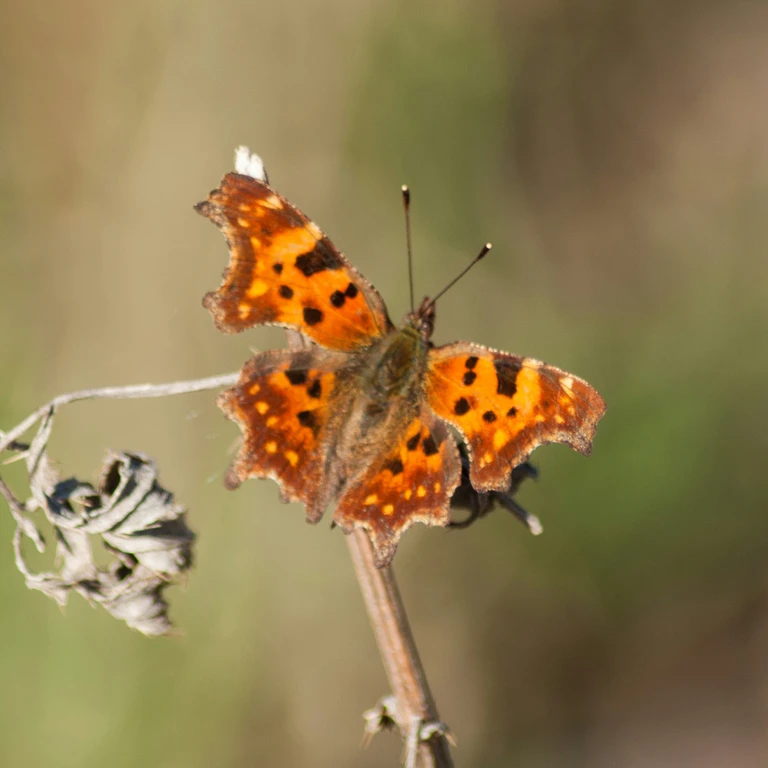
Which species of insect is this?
Polygonia c-album
